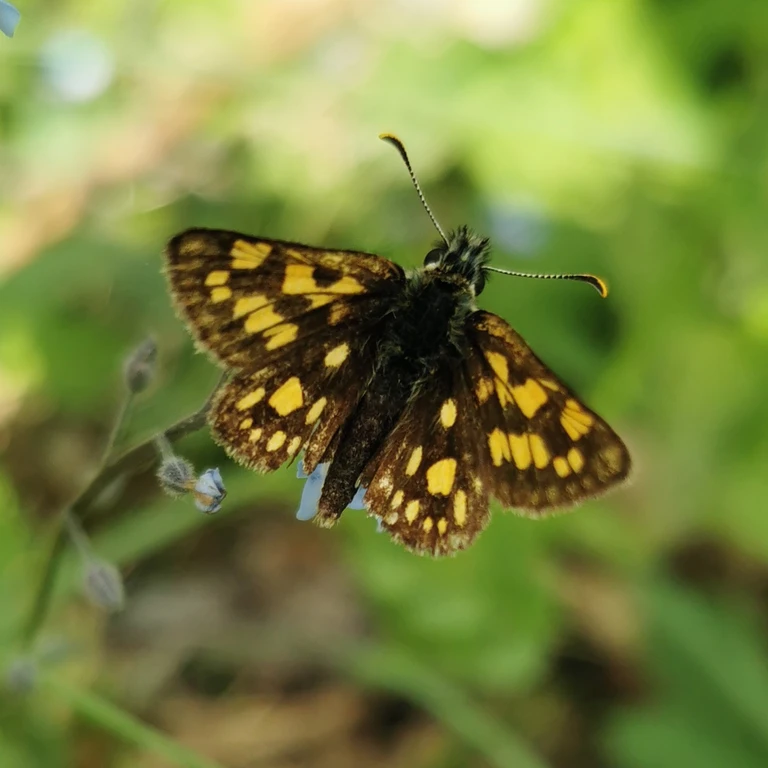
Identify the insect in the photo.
Carterocephalus palaemon
